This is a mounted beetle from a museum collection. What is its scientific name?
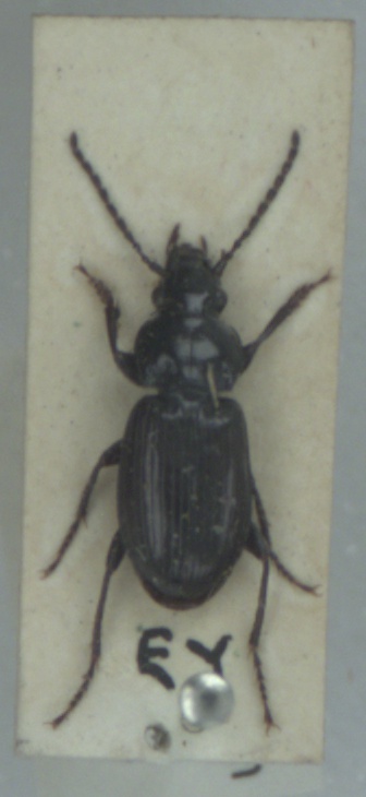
Pterostichus nigrita
